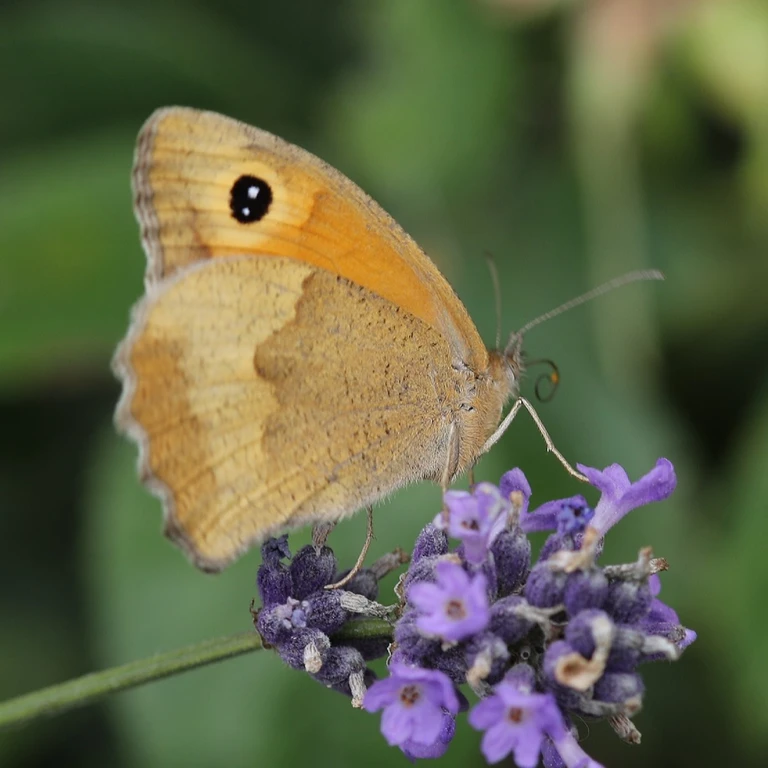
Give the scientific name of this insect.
Maniola jurtina
